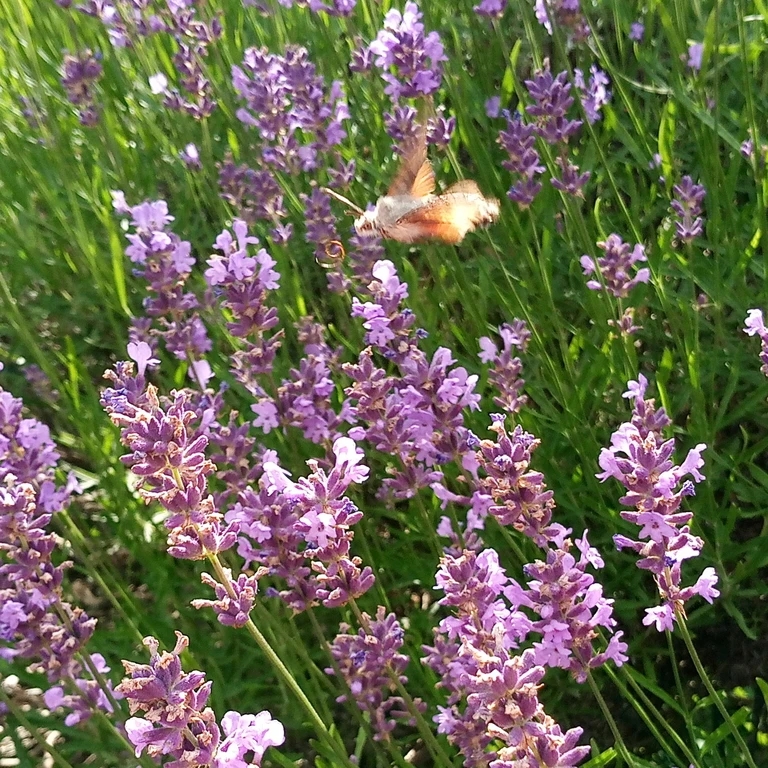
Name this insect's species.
Macroglossum stellatarum
